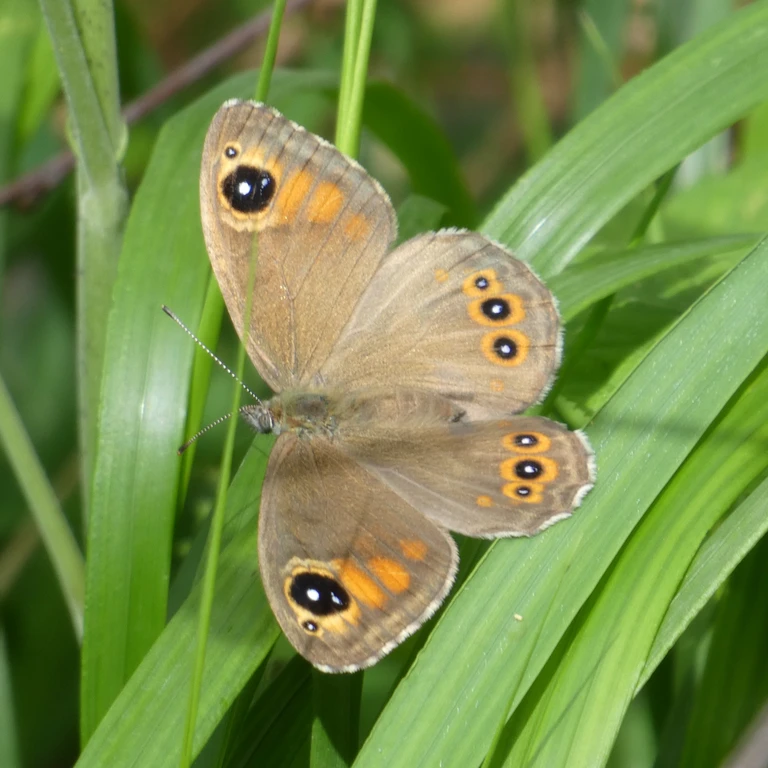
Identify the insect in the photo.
Lasiommata maera (also Pararge maera)
